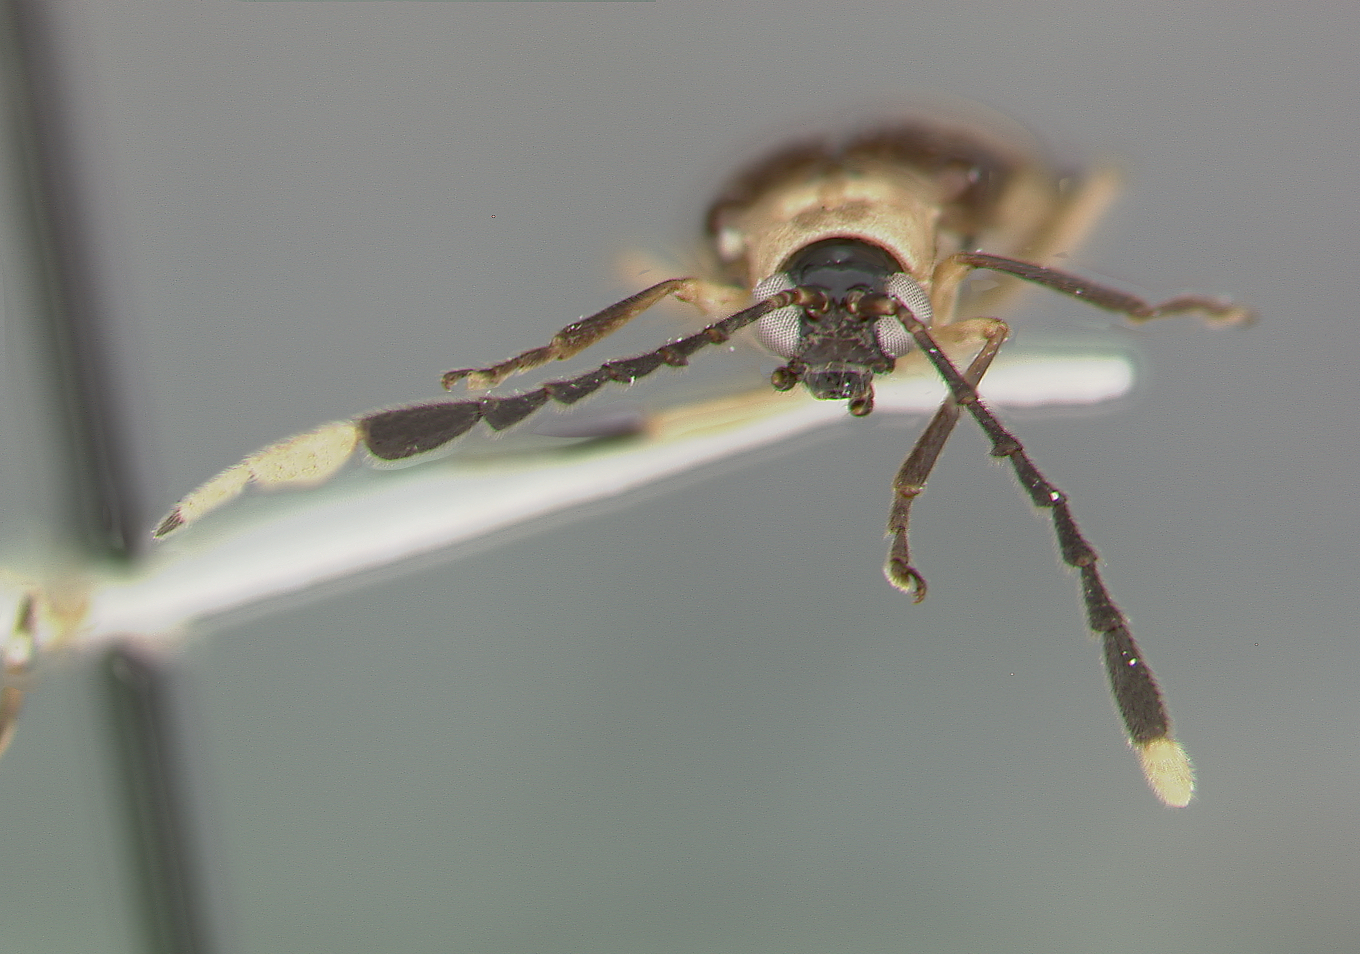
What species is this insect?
Deinocladus cartwrighti
